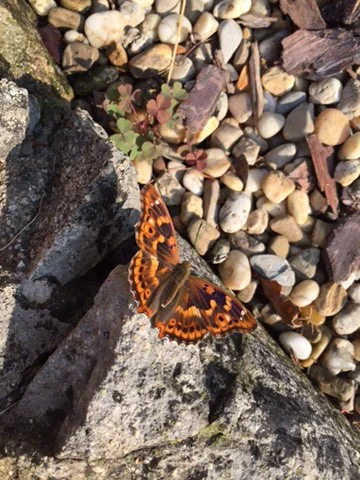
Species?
Apatura ilia
